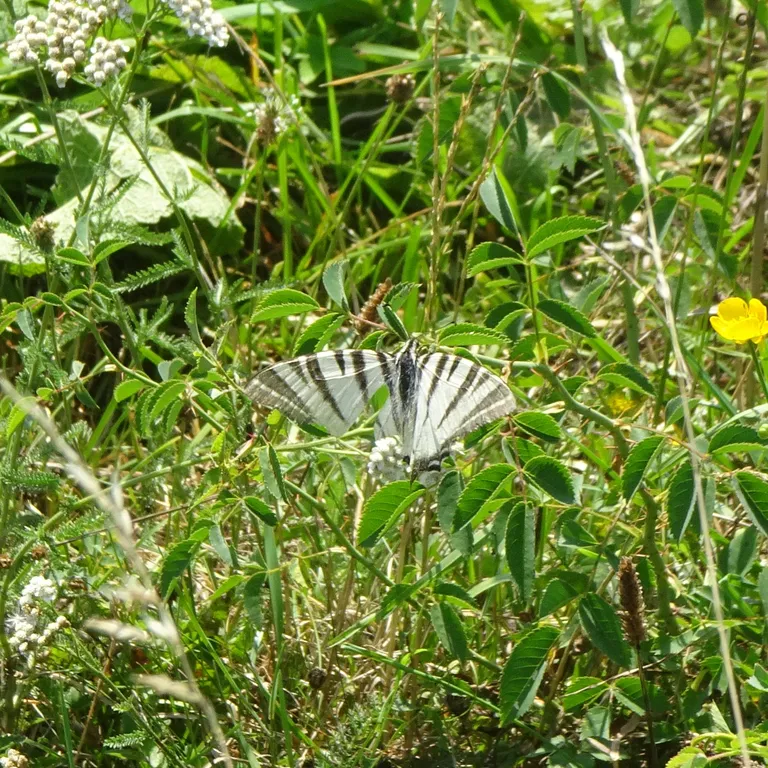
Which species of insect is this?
Iphiclides podalirius
